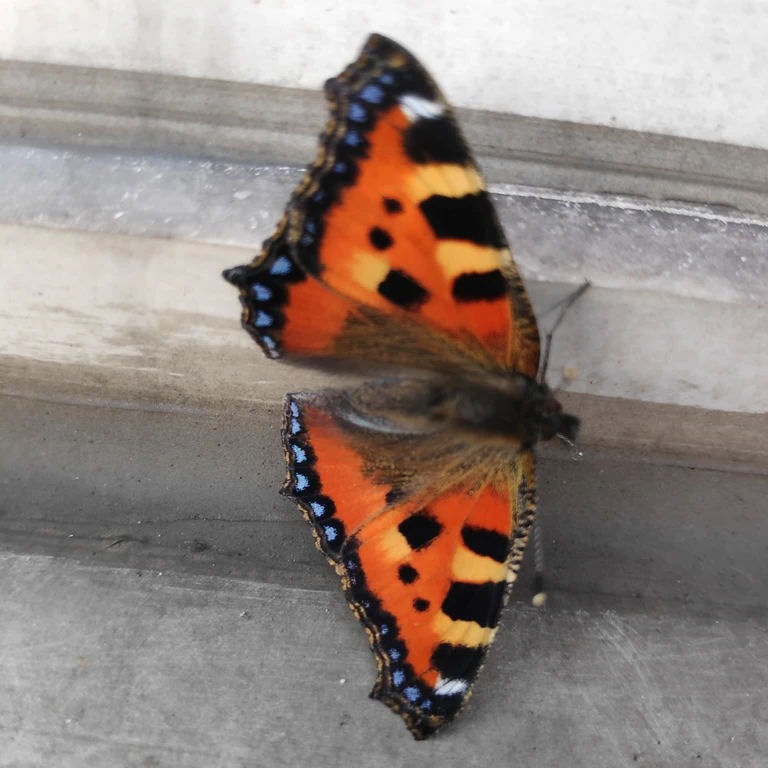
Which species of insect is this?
Aglais urticae
